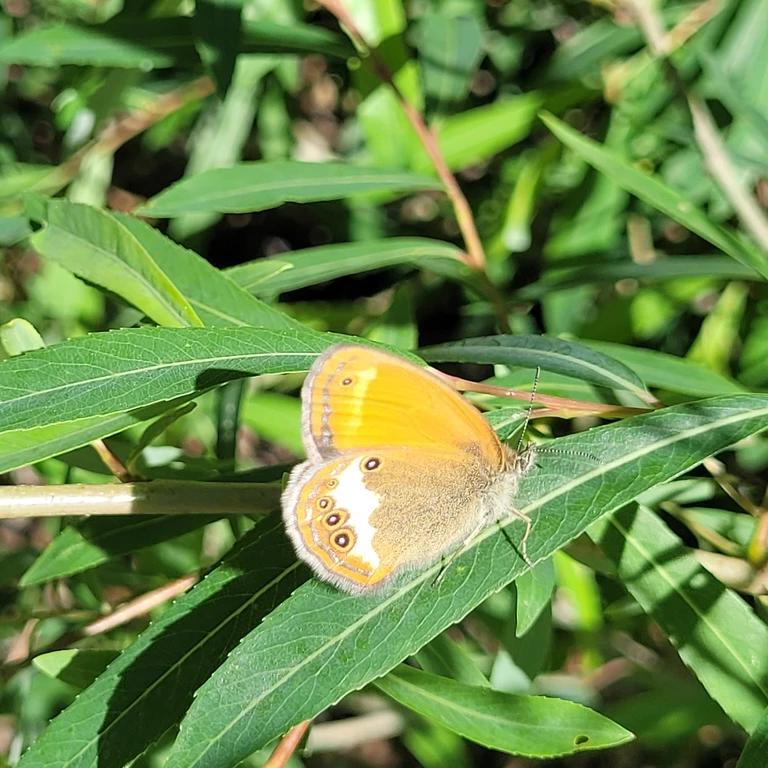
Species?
Coenonympha arcania
